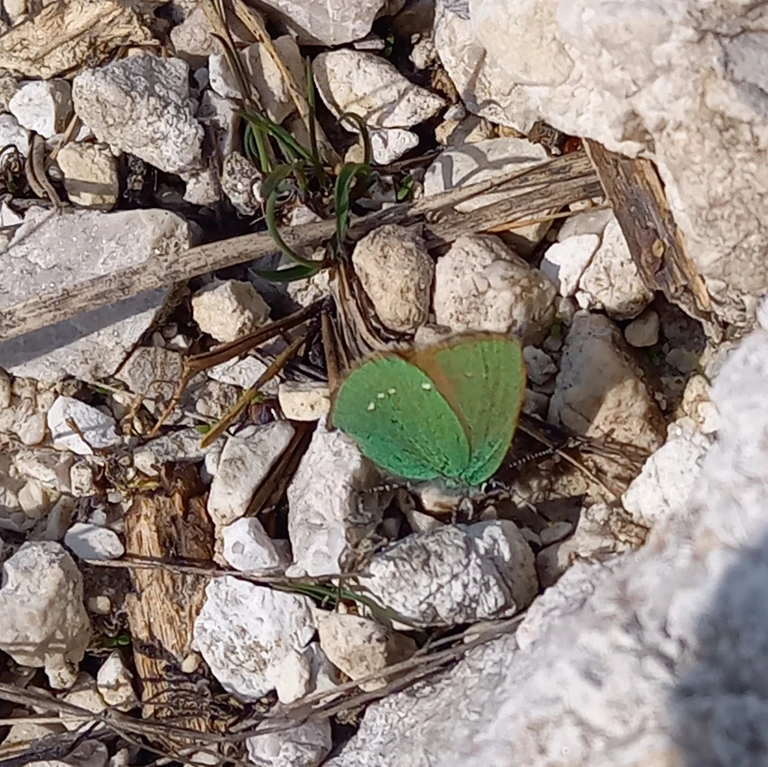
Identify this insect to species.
Callophrys rubi
